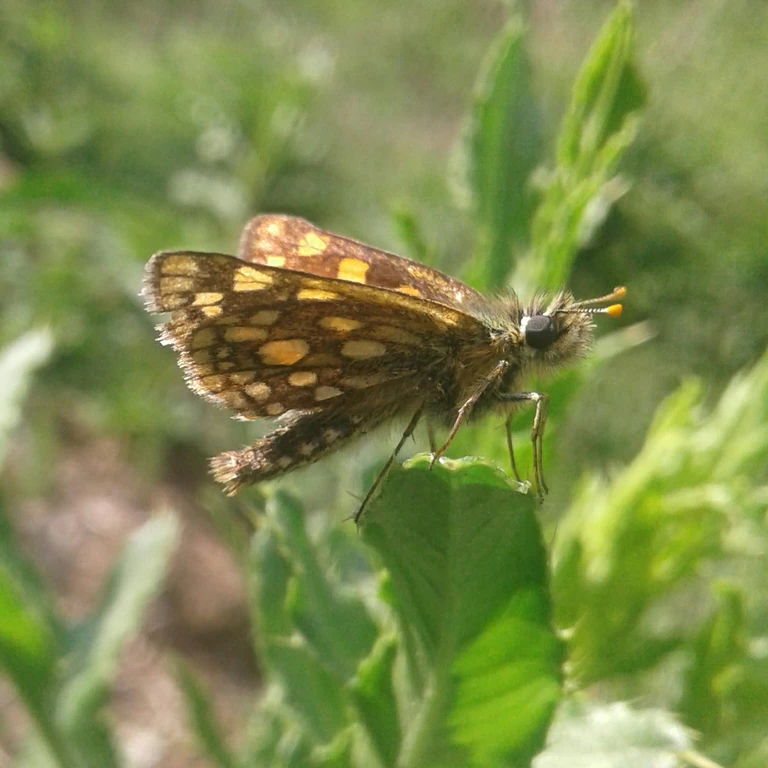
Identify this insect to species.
Carterocephalus palaemon
